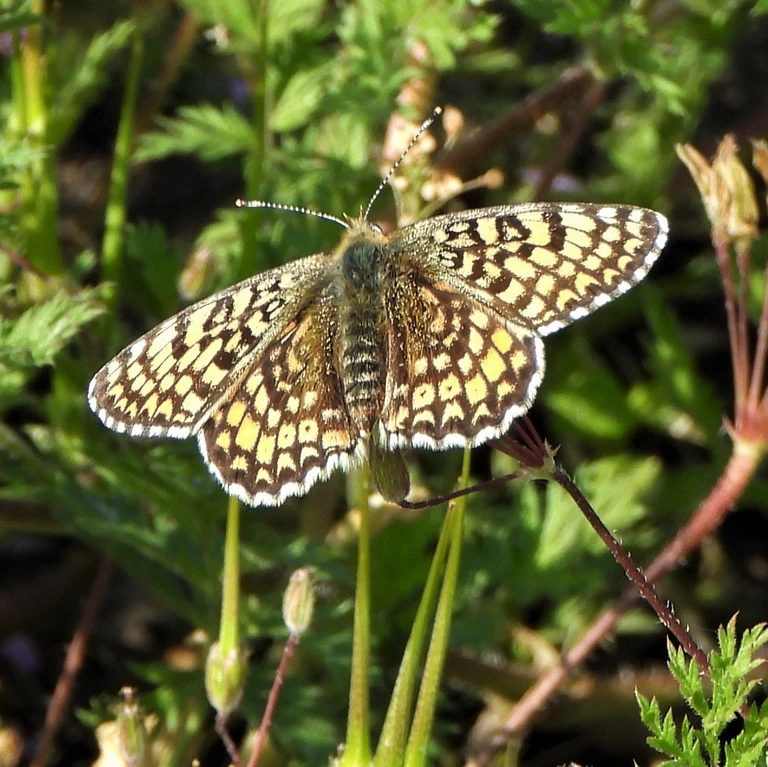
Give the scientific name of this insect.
Melitaea cinxia
